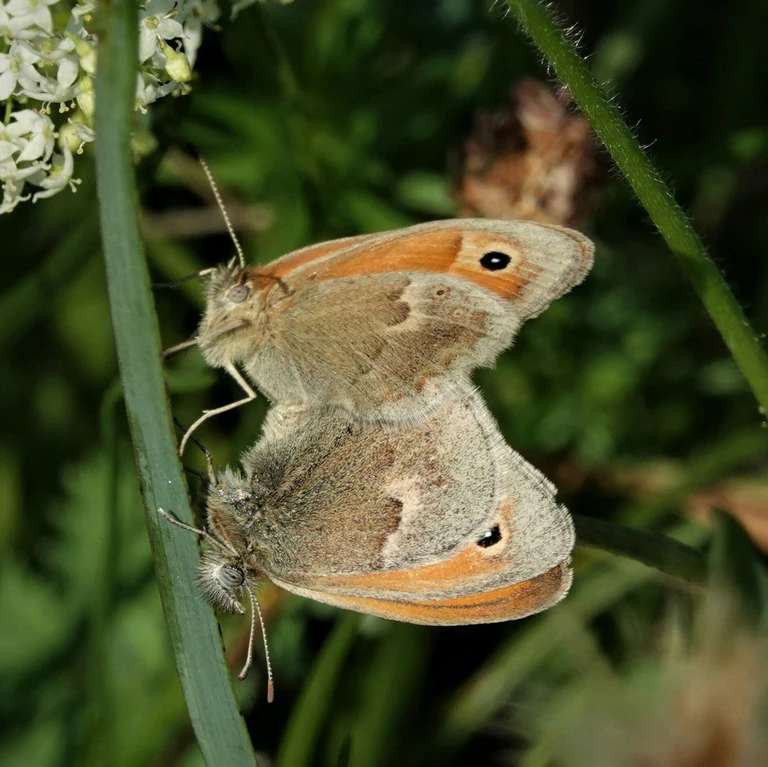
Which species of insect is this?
Coenonympha pamphilus
